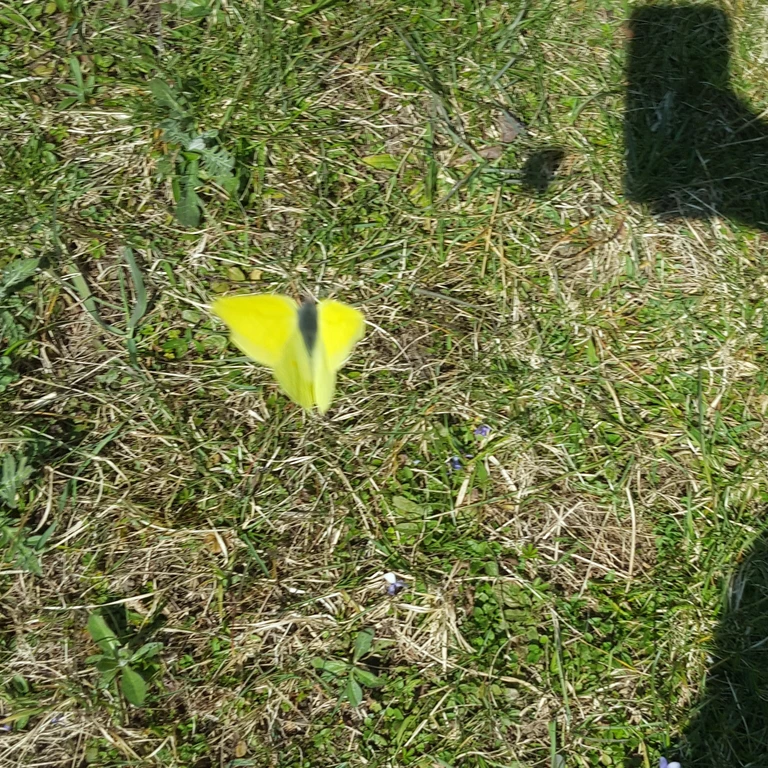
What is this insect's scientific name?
Gonepteryx rhamni
